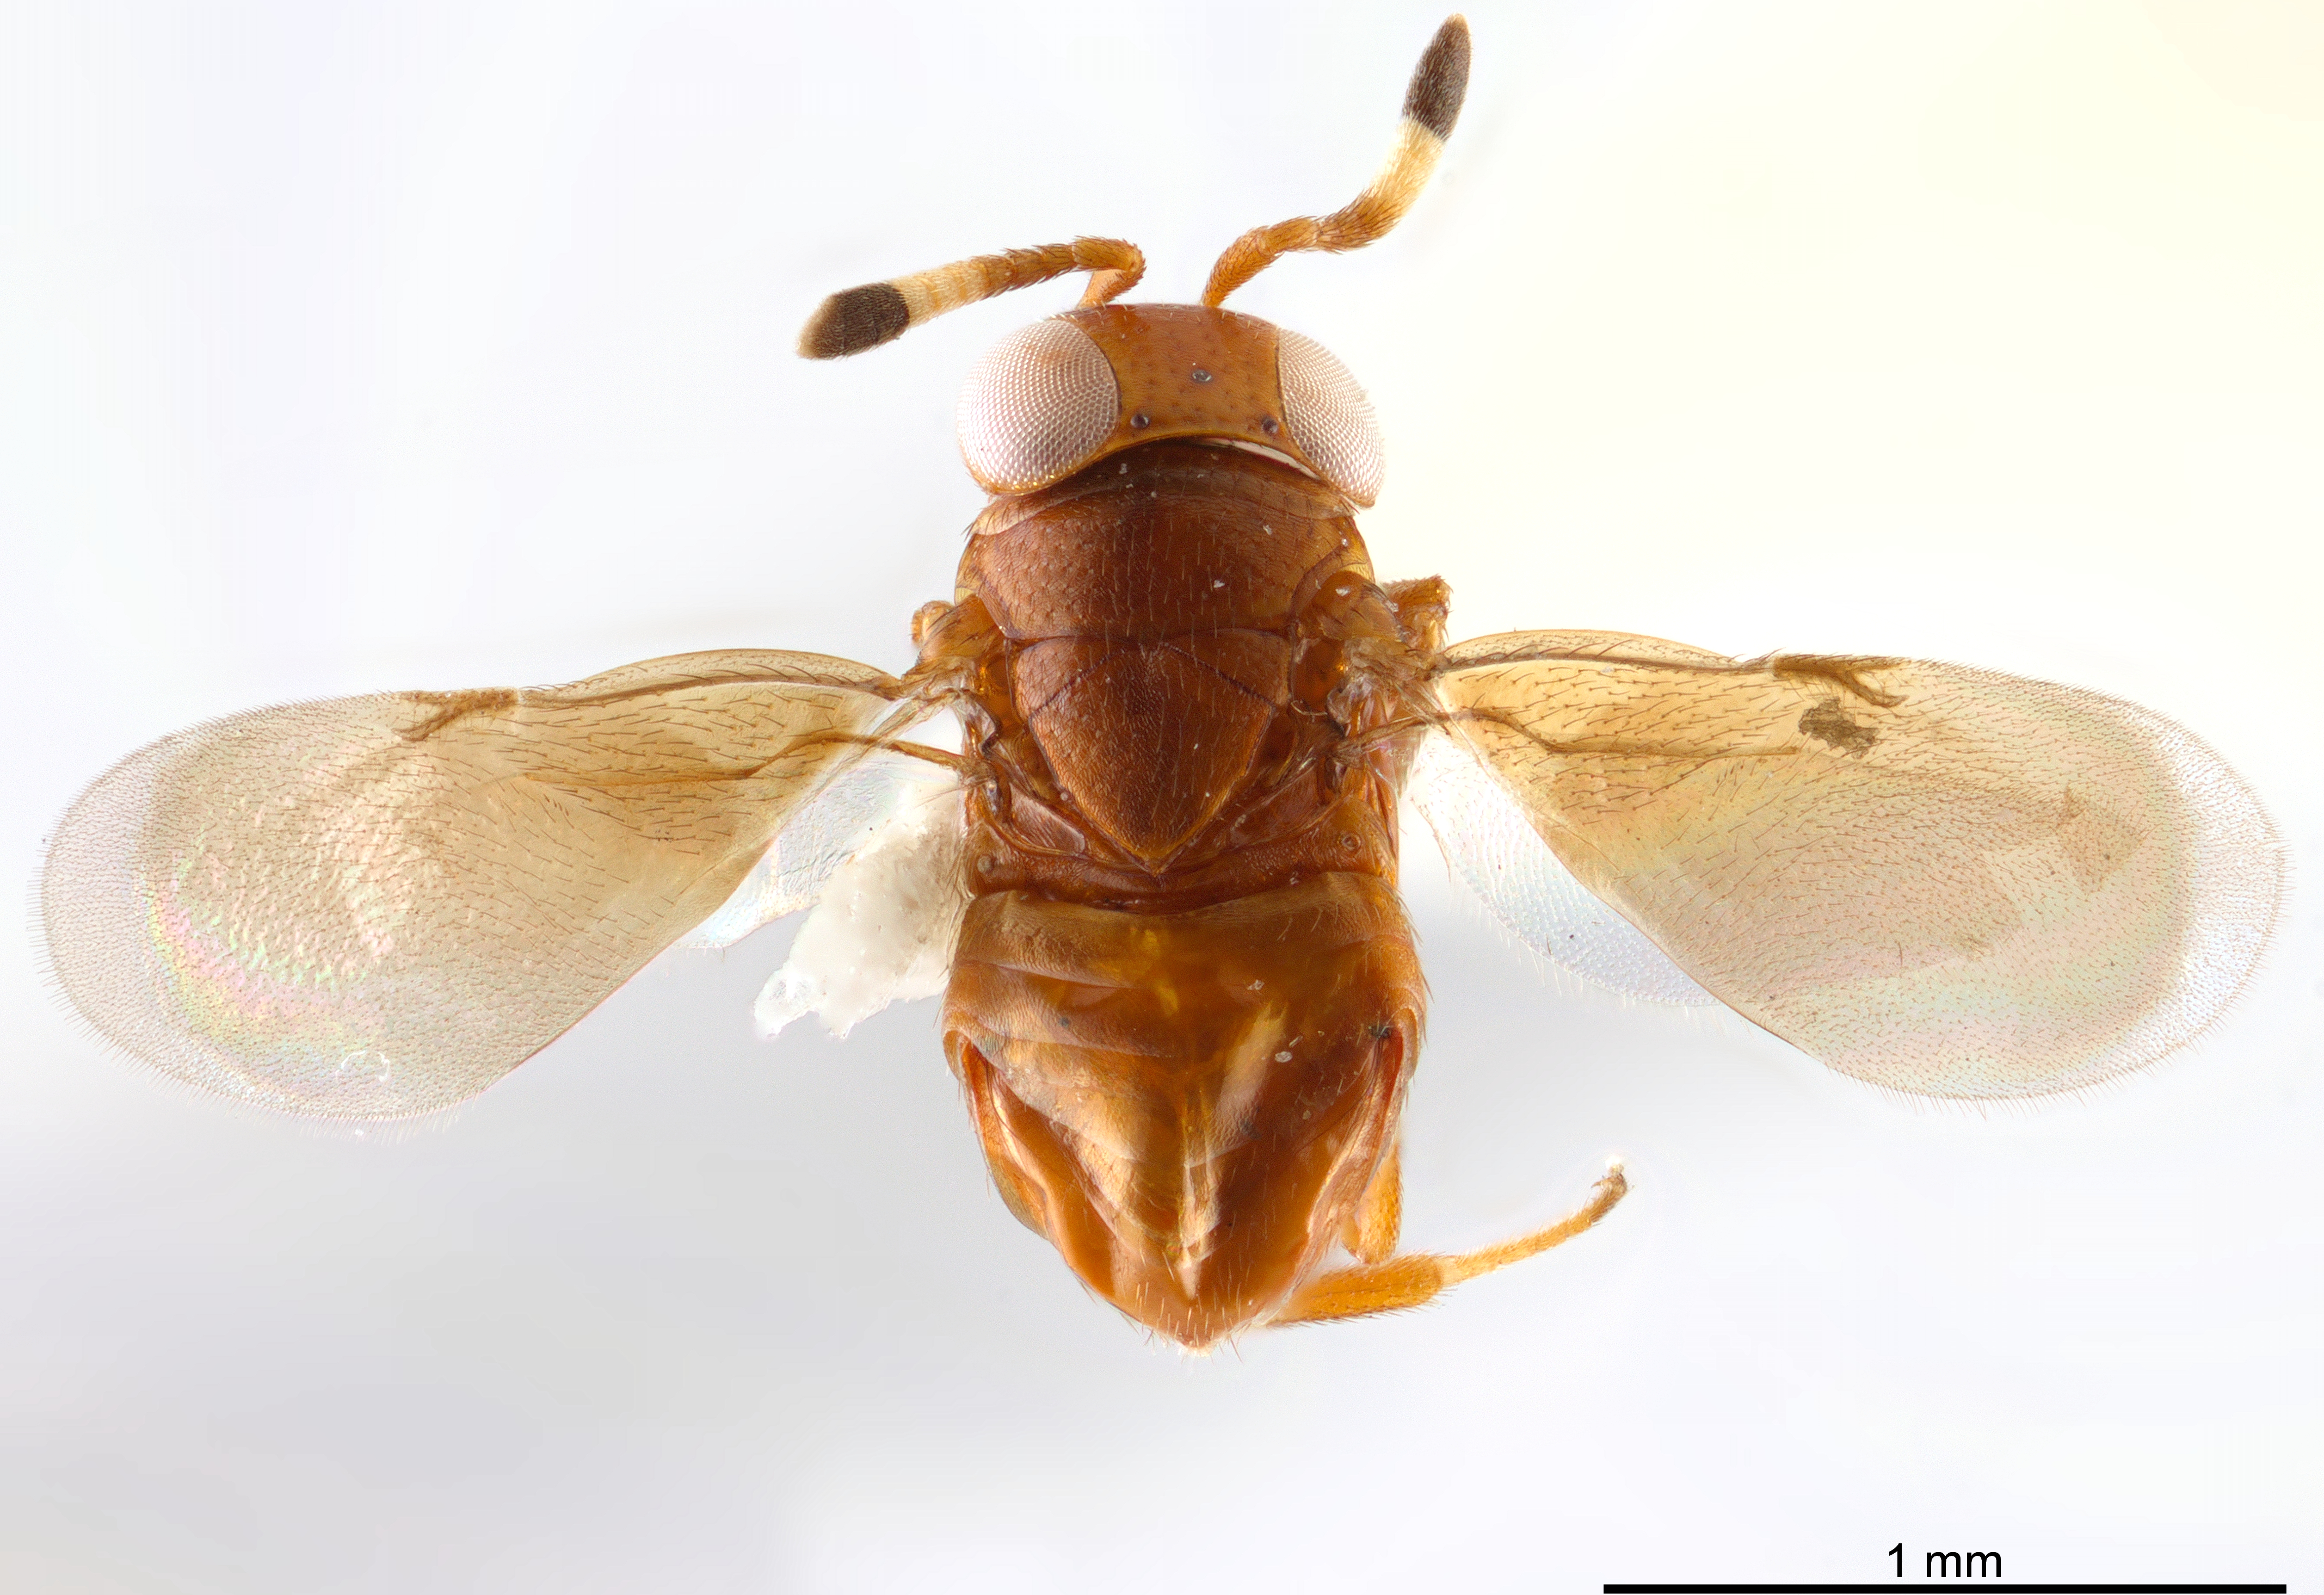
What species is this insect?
Discodes arizonensis
